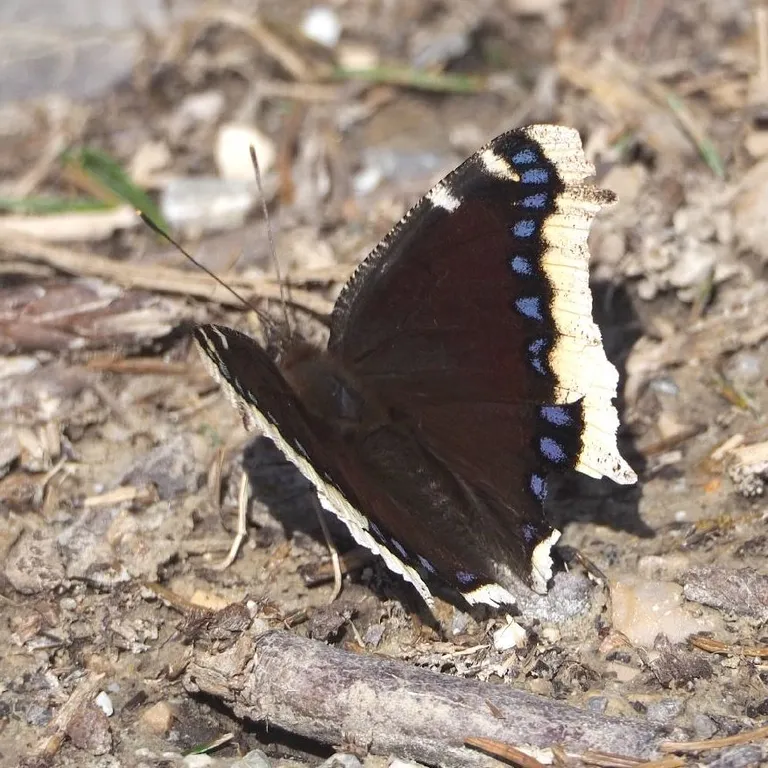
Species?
Nymphalis antiopa
